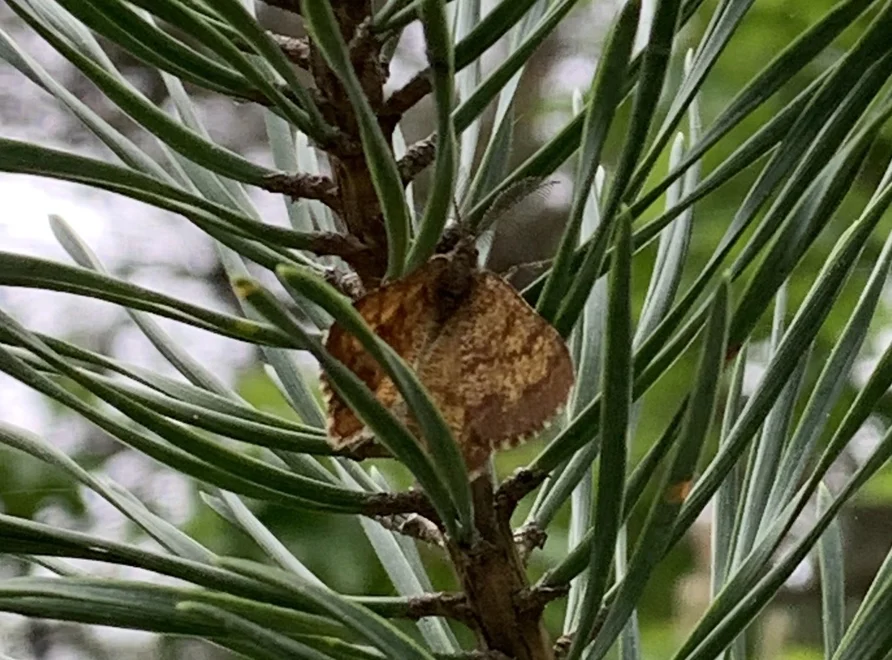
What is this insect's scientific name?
Ematurga atomaria
